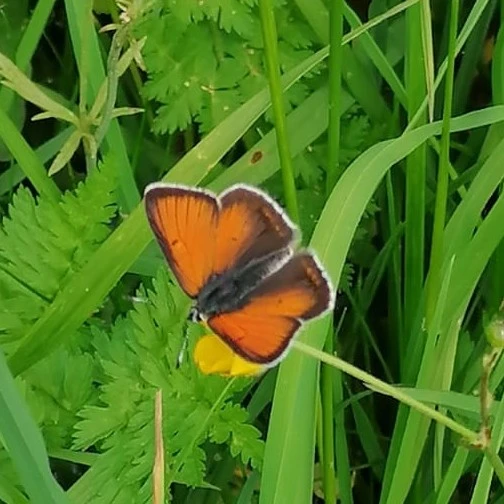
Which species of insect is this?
Lycaena hippothoe (also Palaeochrysophanus hippothoe)
